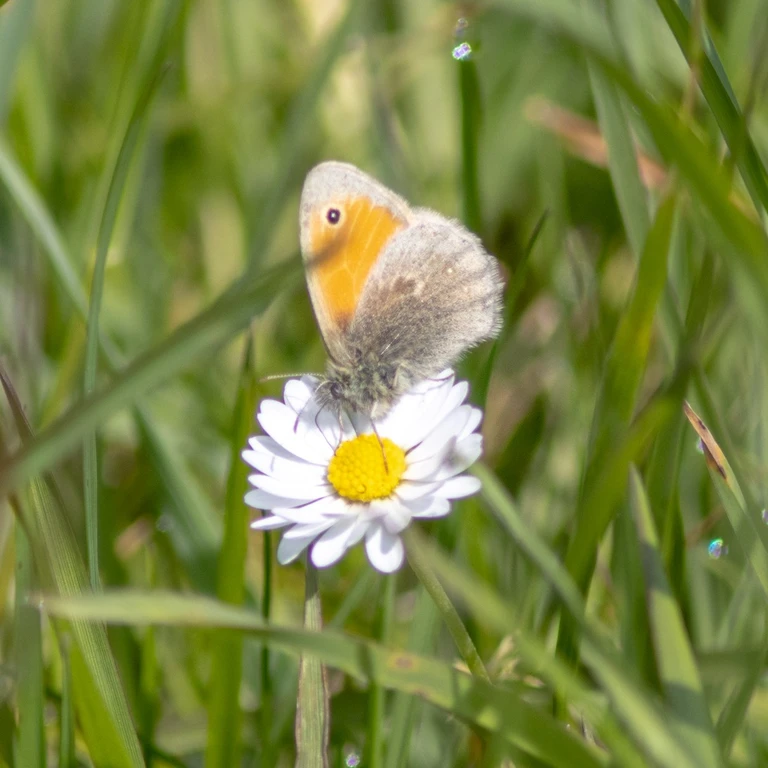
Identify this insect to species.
Coenonympha pamphilus
